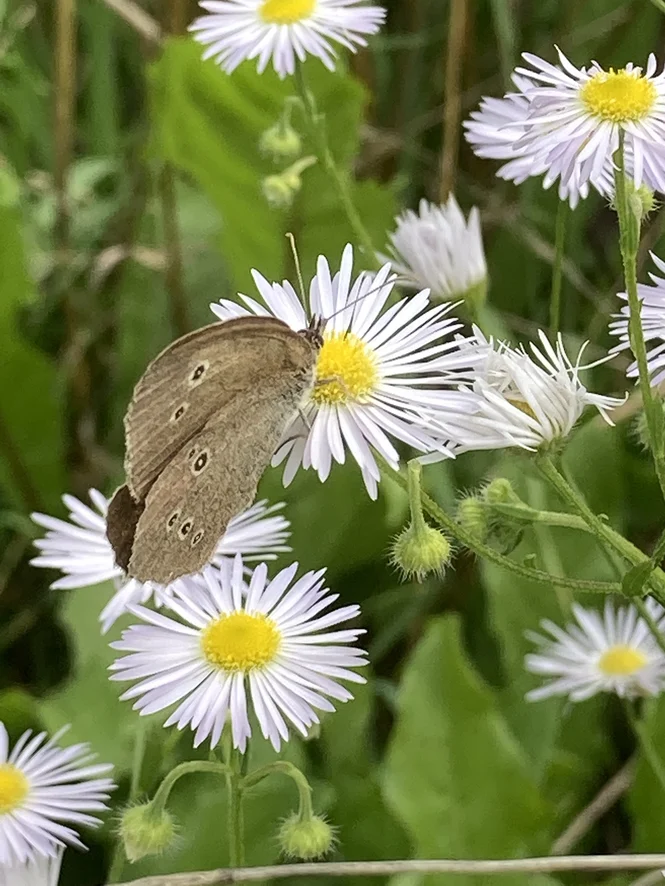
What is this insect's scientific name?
Aphantopus hyperantus
